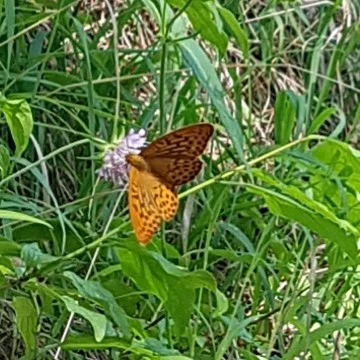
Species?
Argynnis paphia
